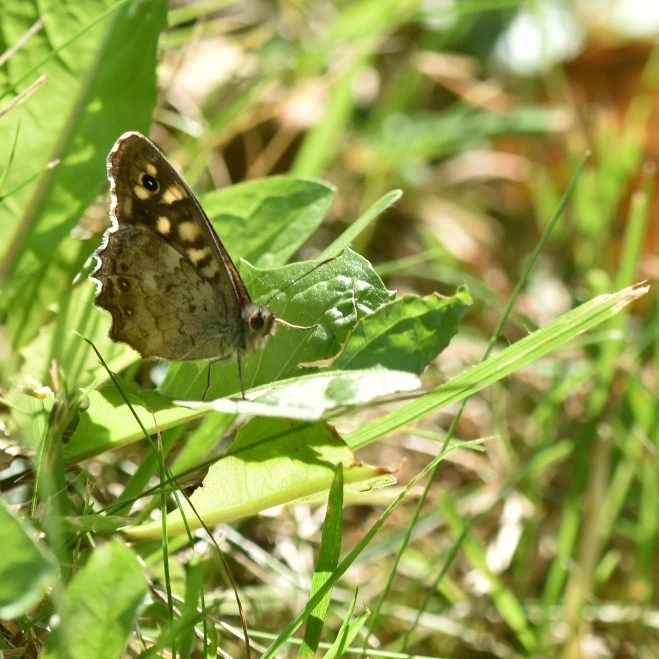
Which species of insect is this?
Pararge aegeria
